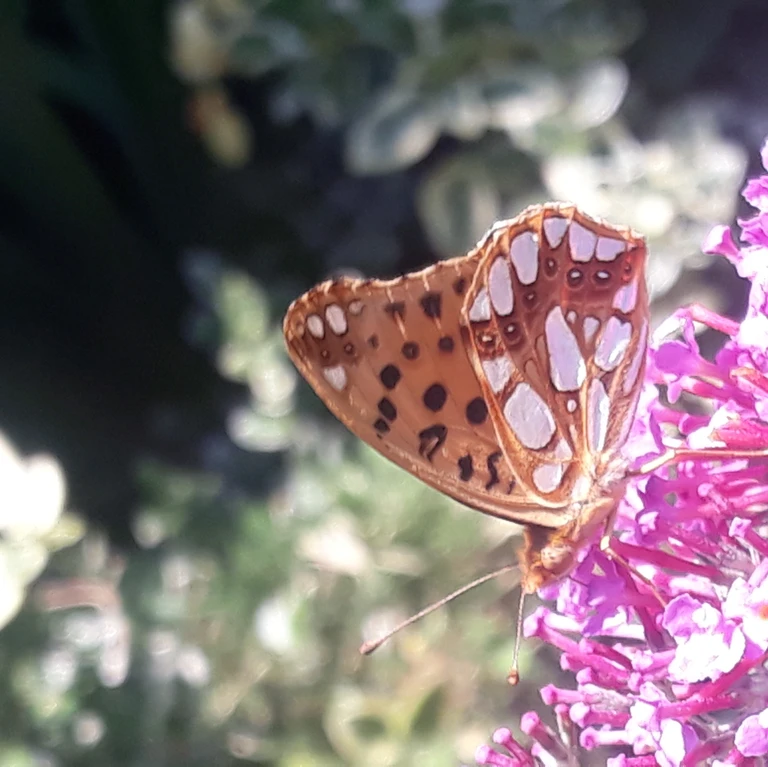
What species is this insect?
Issoria lathonia
